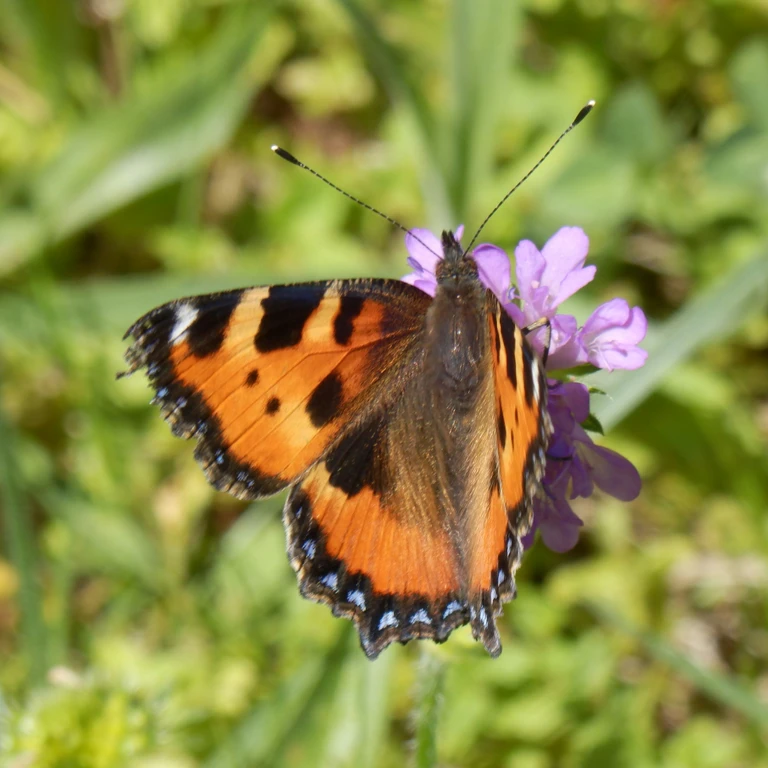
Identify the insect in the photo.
Aglais urticae
